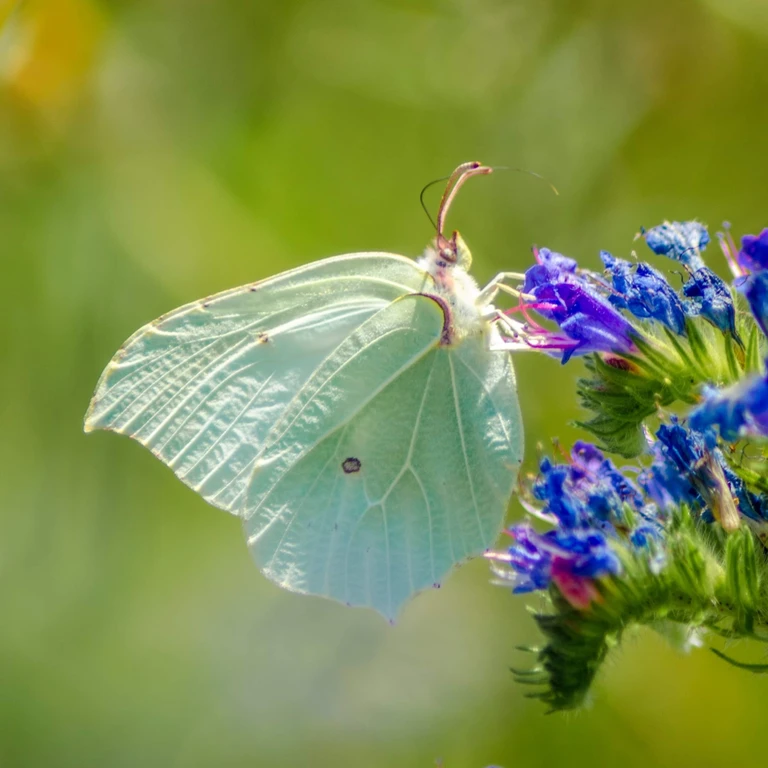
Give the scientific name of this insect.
Gonepteryx rhamni
